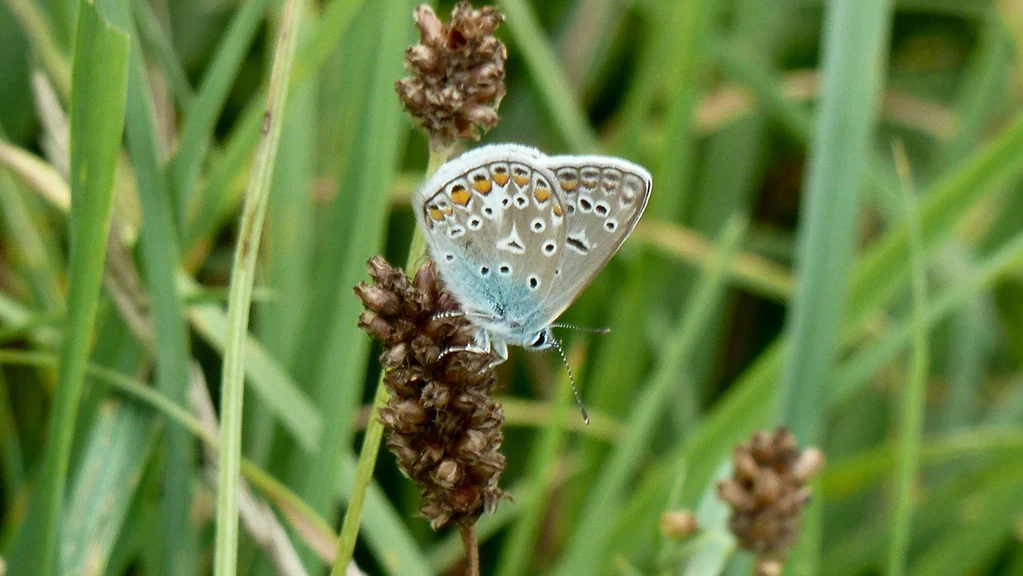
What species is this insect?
Polyommatus icarus
